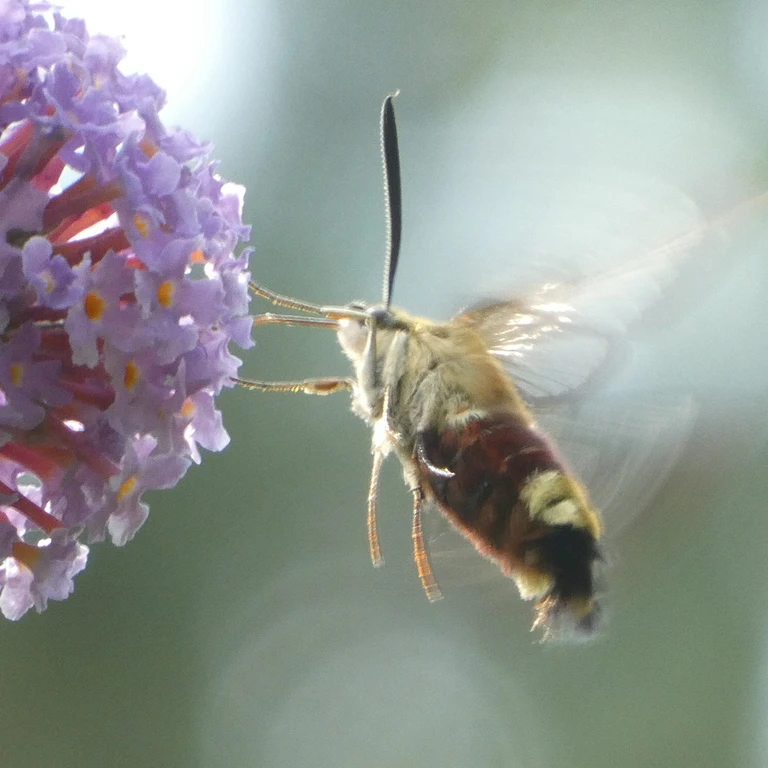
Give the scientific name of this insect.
Hemaris fuciformis
